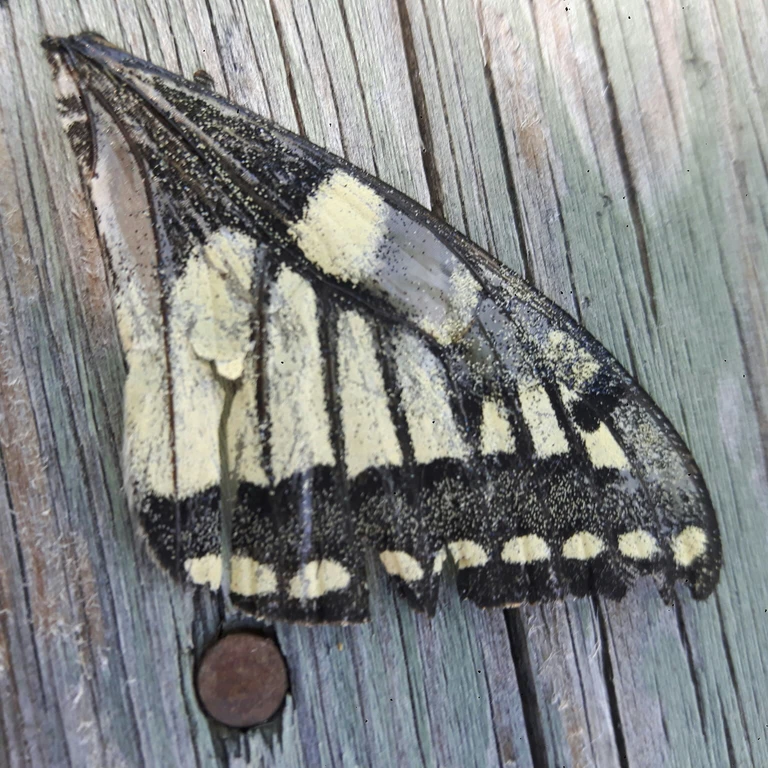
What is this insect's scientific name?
Papilio machaon
